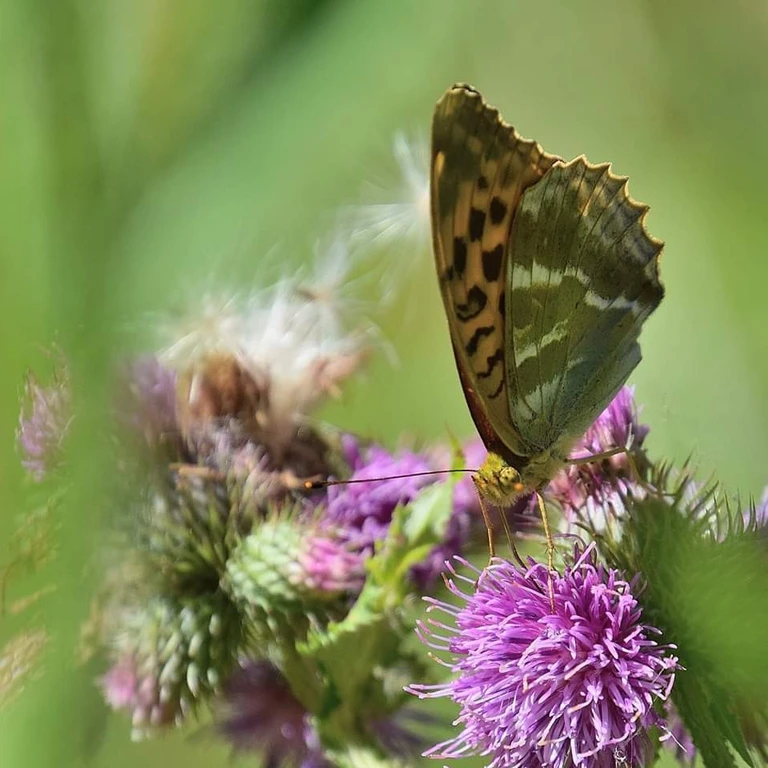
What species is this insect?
Argynnis paphia
